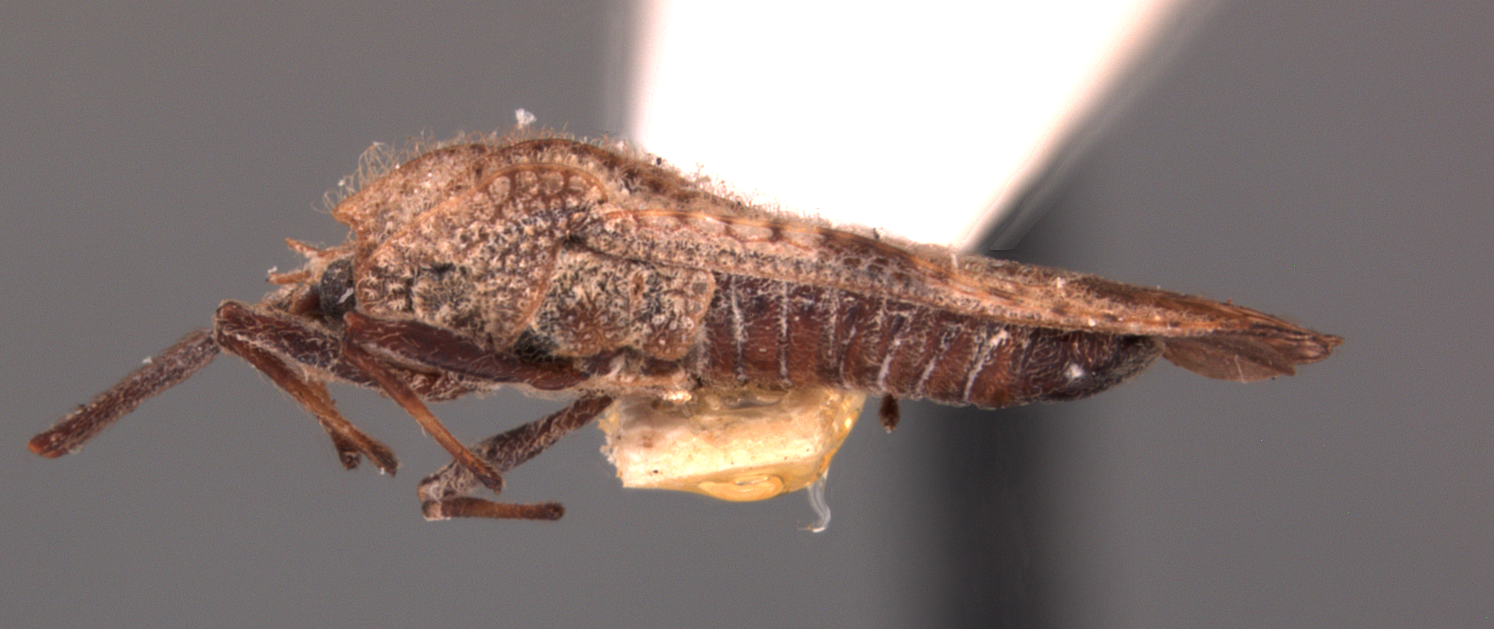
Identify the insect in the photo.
Tingis beesoni
